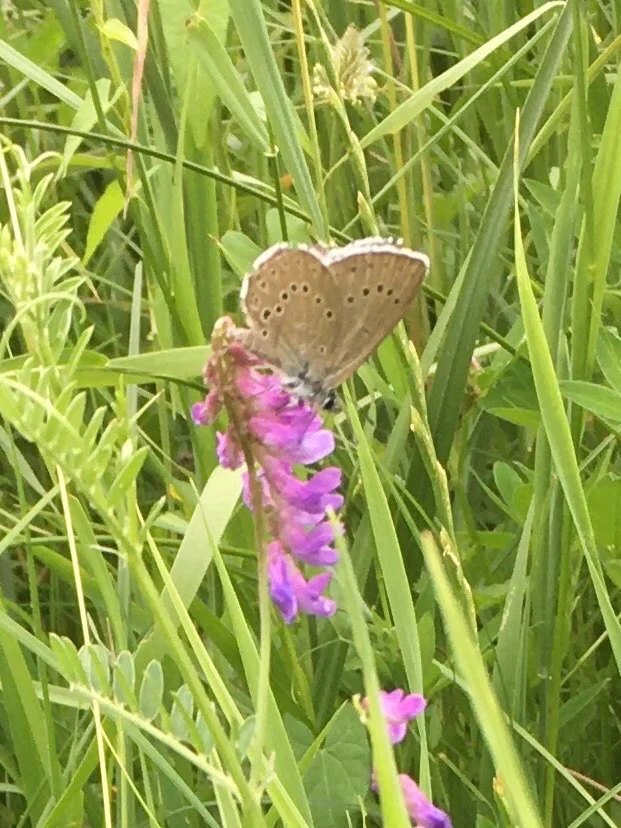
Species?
Phengaris teleius
